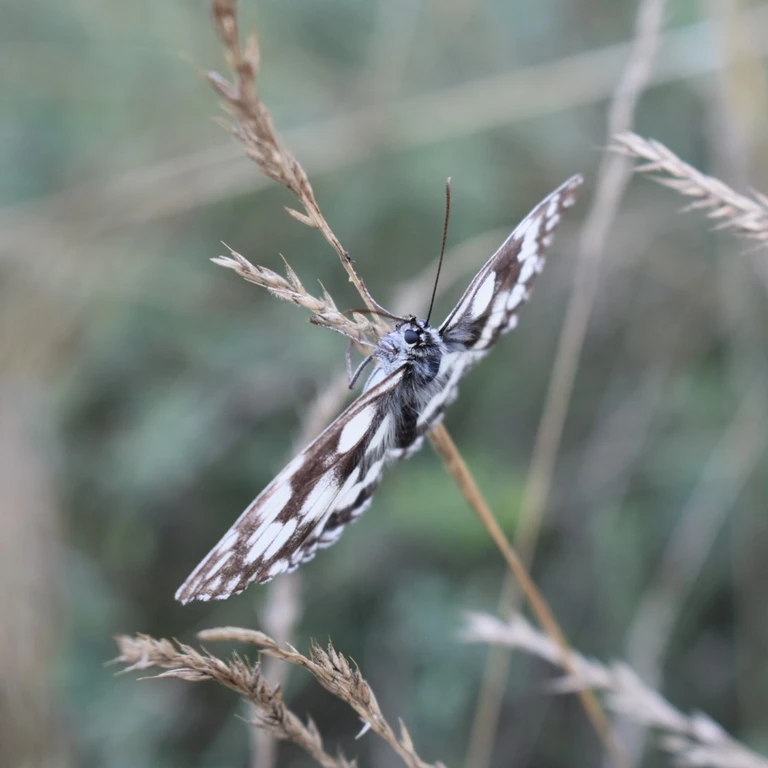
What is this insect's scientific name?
Melanargia galathea
